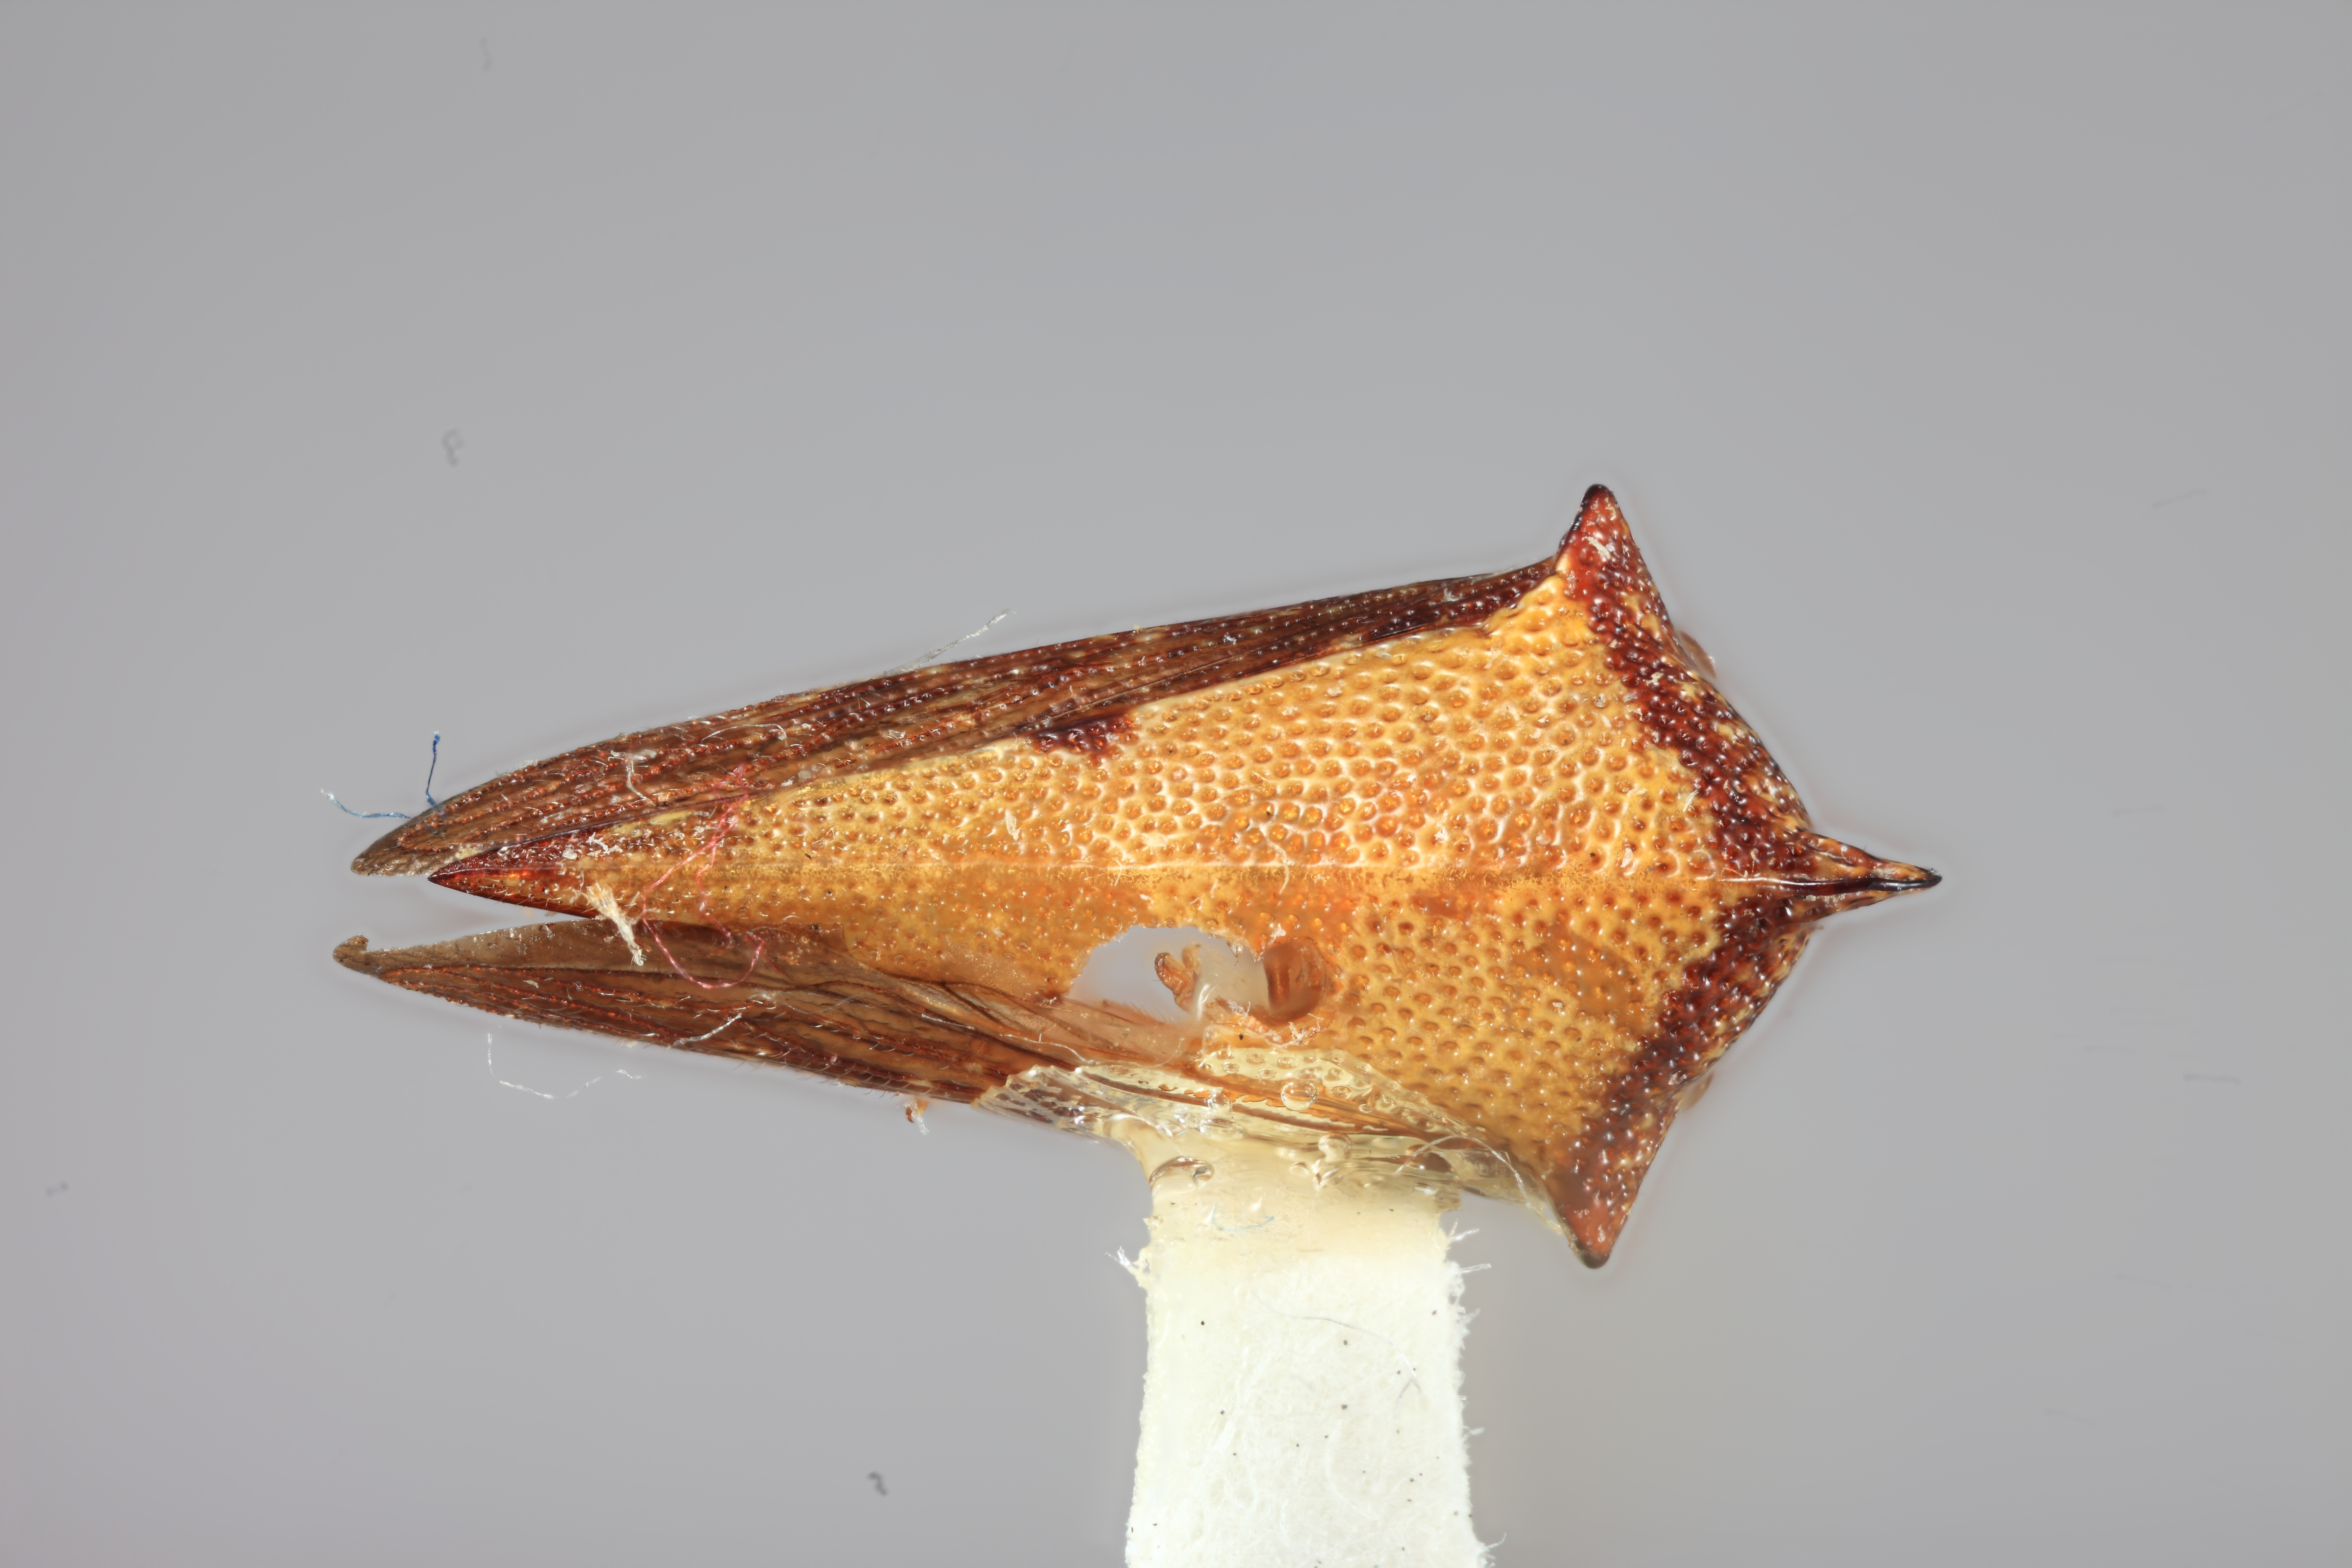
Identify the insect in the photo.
Stirpis jamaicensis
